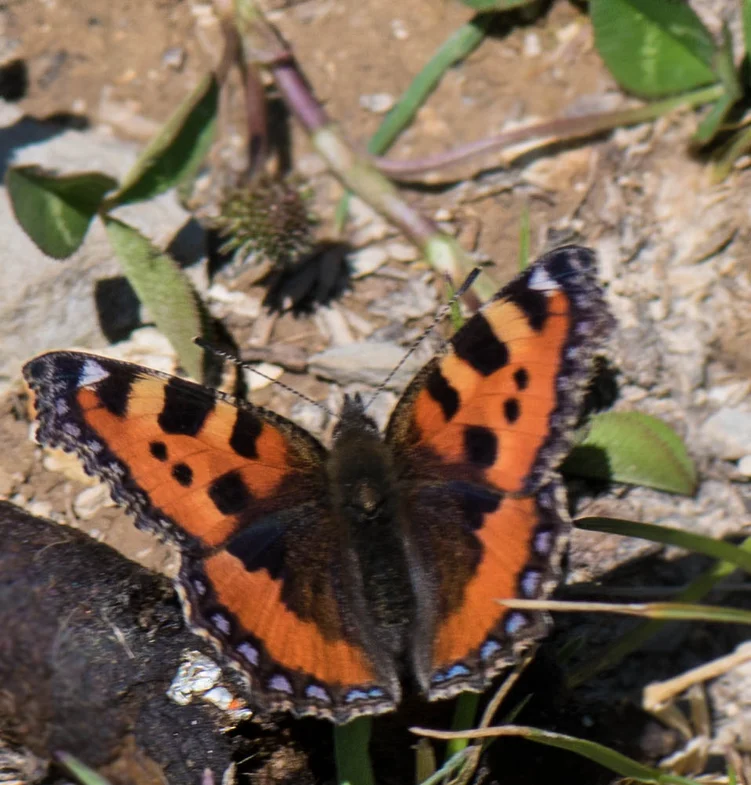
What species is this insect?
Aglais urticae
